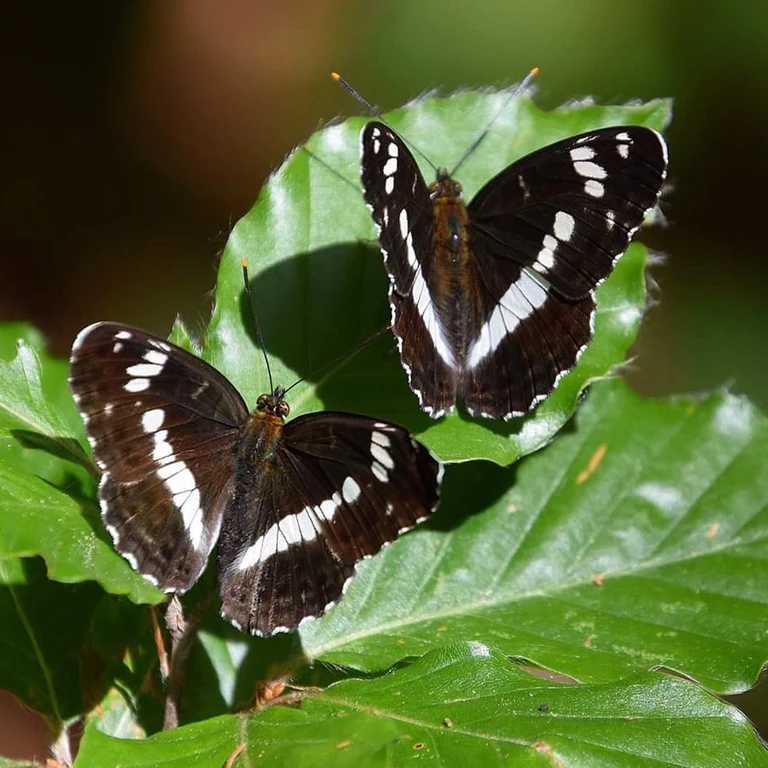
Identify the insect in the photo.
Limenitis camilla (also Ladoga camilla)
